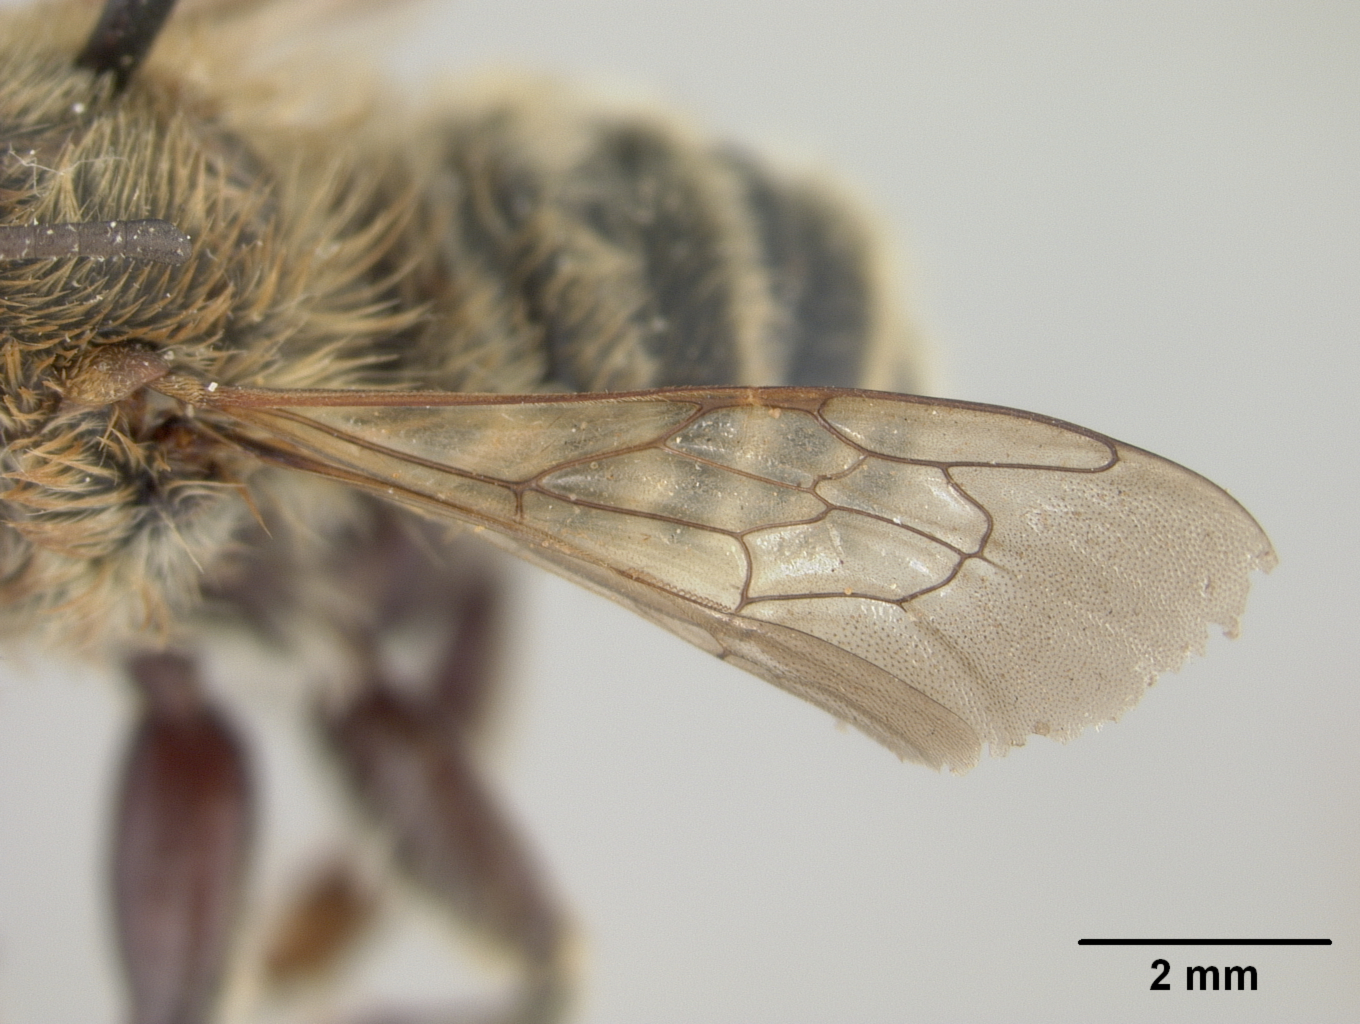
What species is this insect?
Megachile cochisiana
